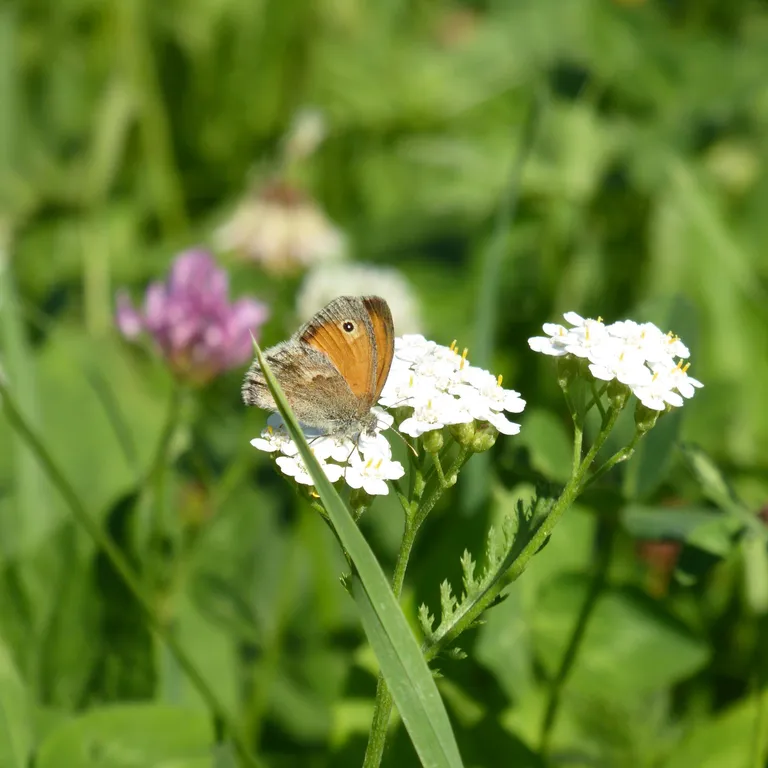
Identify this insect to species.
Coenonympha pamphilus
